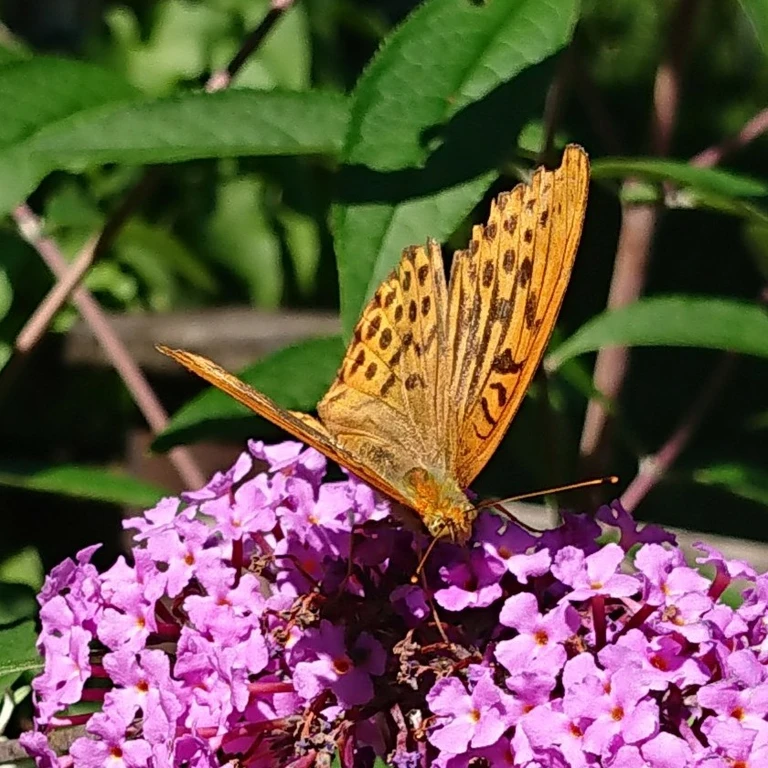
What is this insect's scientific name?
Argynnis paphia
